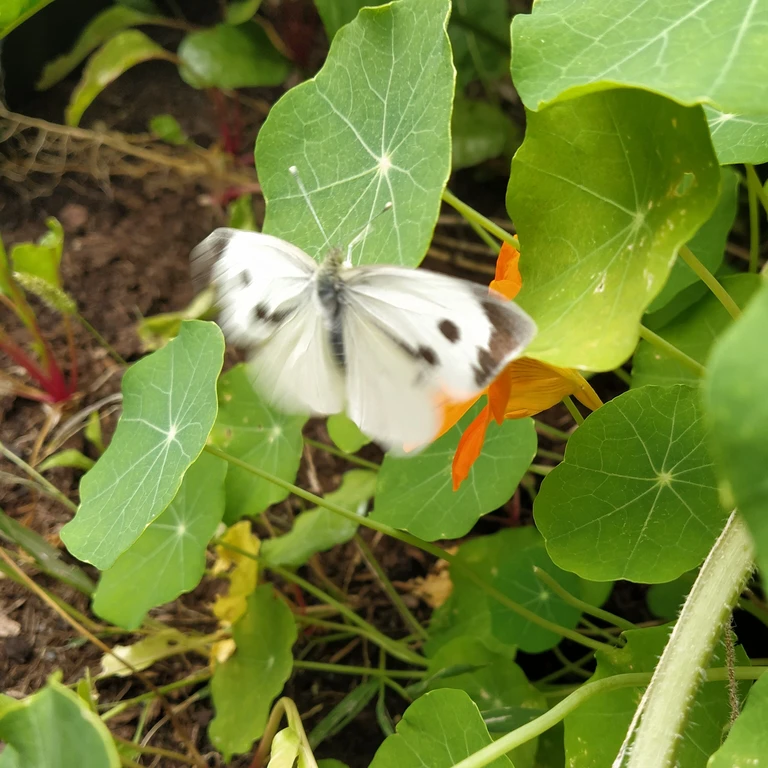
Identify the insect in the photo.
Pieris brassicae
